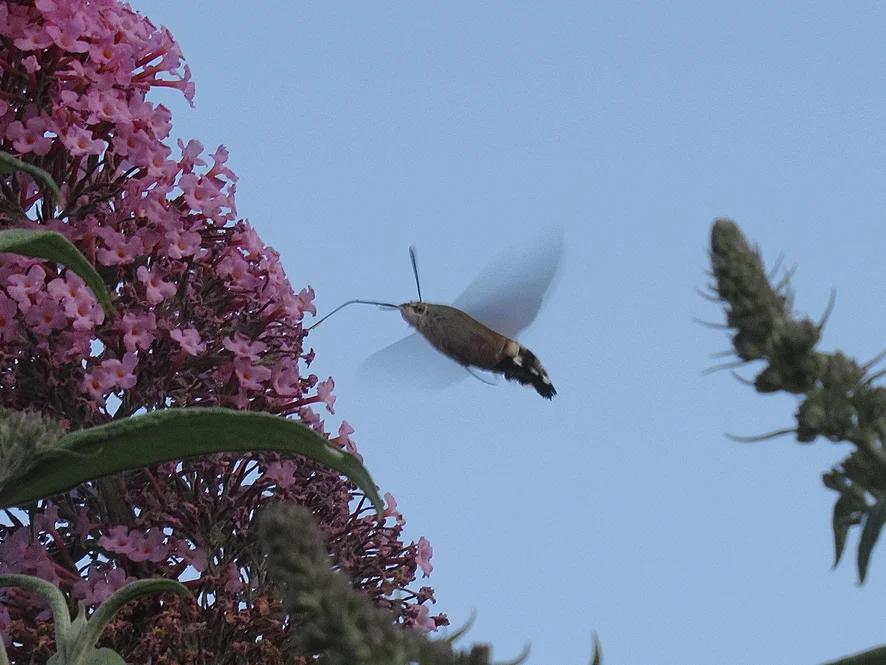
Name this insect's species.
Macroglossum stellatarum
